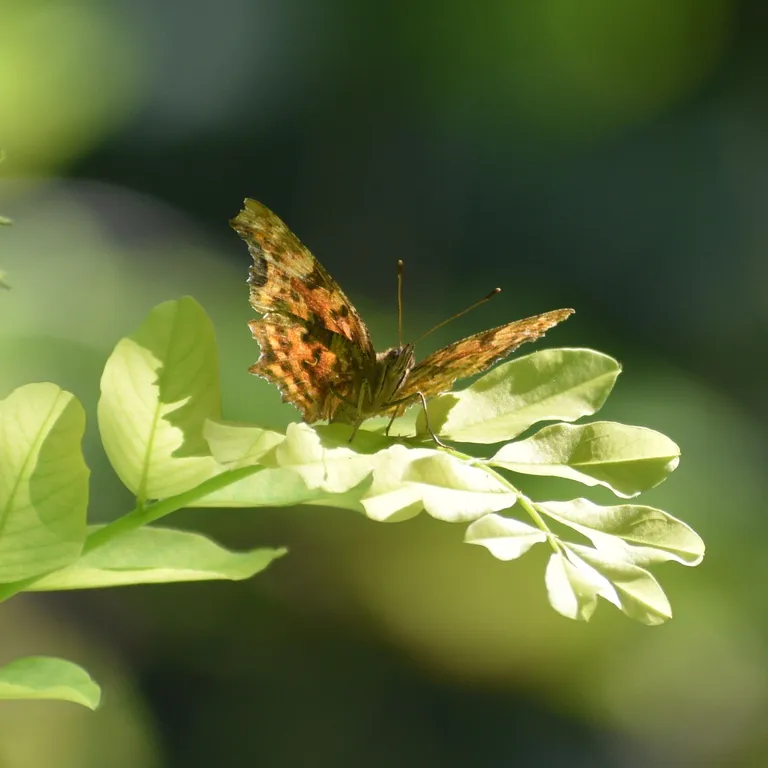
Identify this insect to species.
Polygonia c-album
